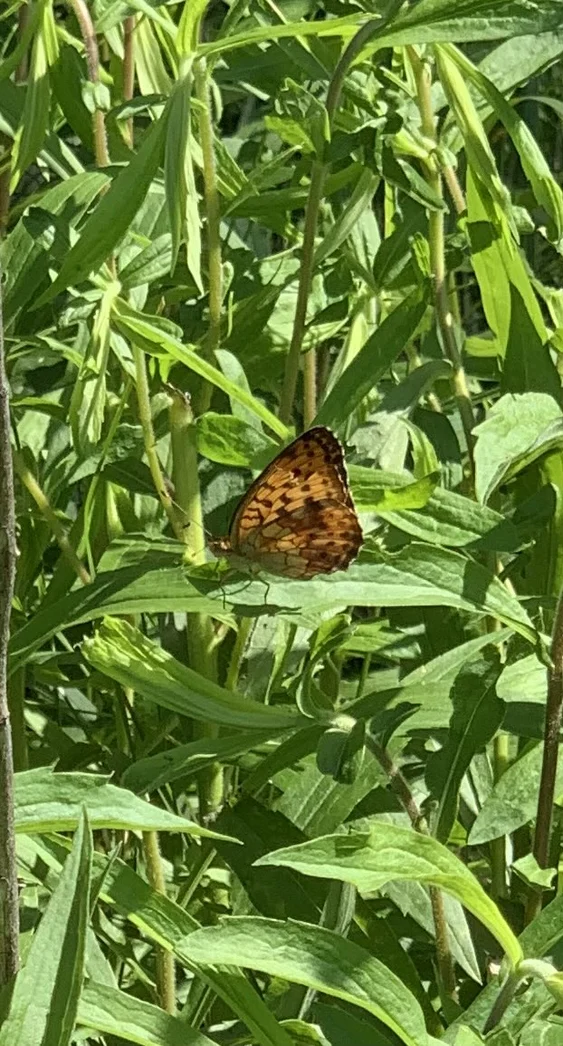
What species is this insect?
Brenthis daphne
